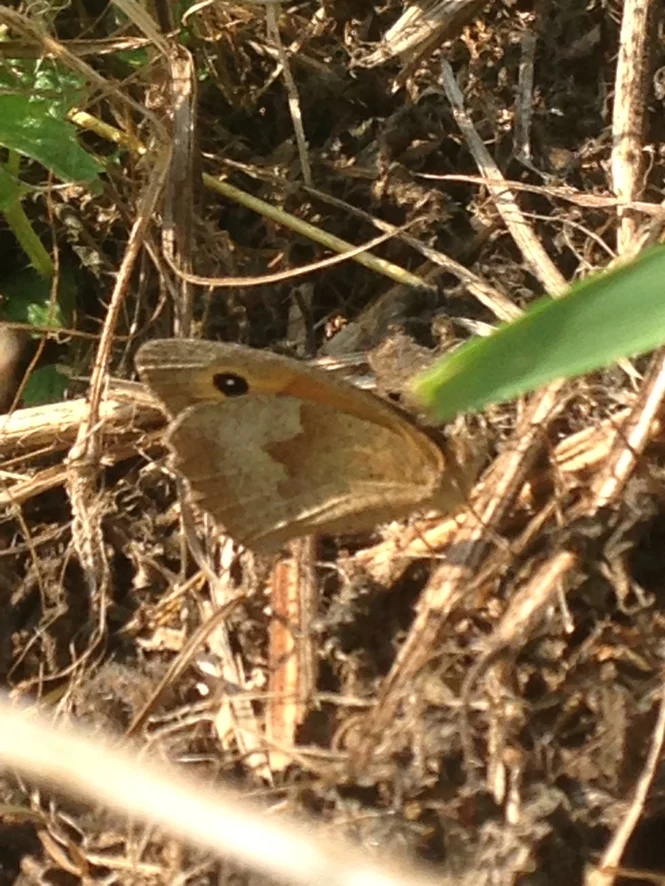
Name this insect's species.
Maniola jurtina
